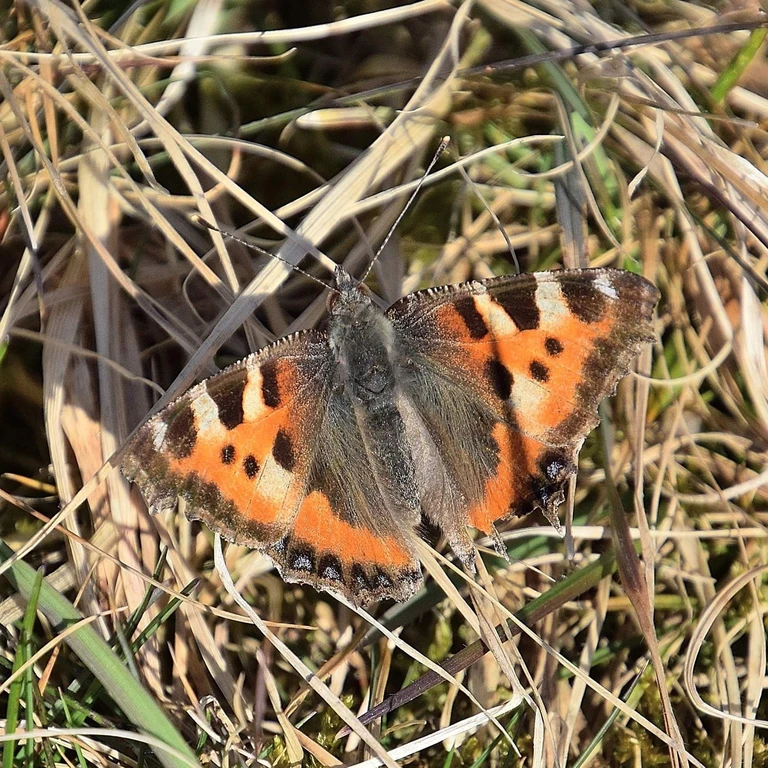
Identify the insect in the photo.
Aglais urticae
